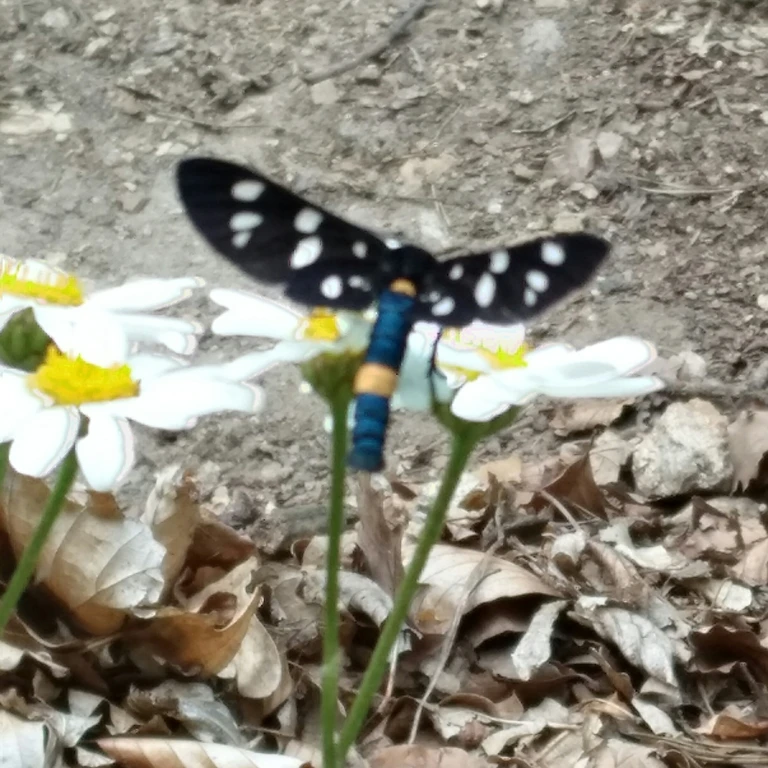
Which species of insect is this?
Amata phegea
